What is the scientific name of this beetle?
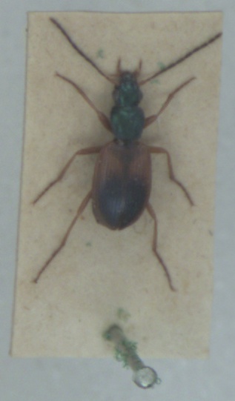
Anchomenus dorsalis
